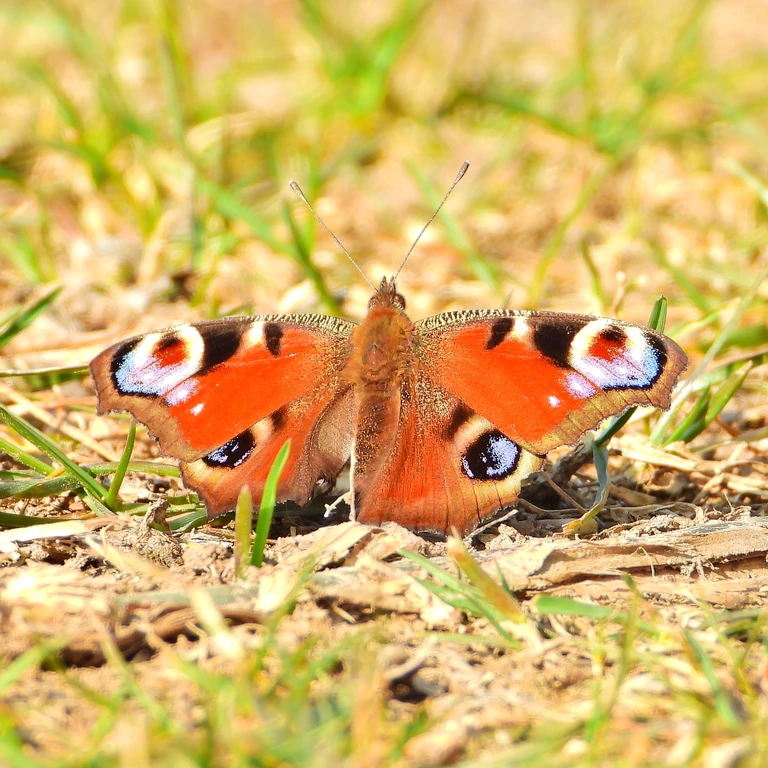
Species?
Aglais io
